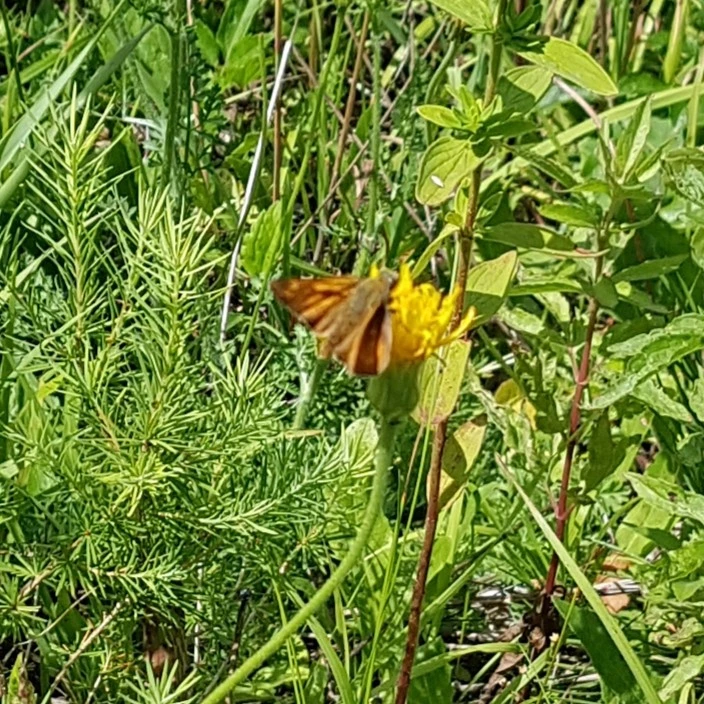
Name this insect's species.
Ochlodes sylvanus (also Ochlodes venata)
